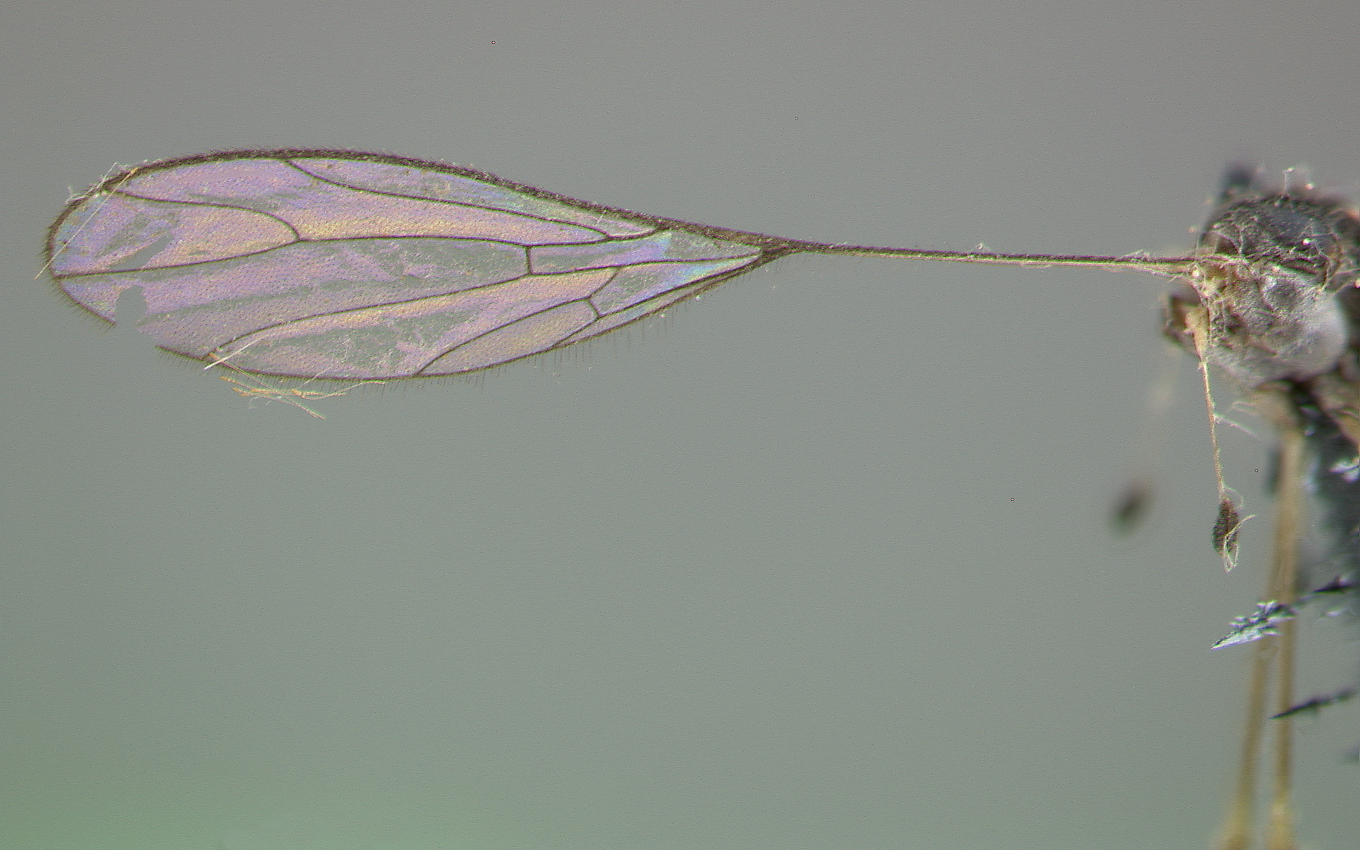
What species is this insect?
Eurhabdus zephyreus
